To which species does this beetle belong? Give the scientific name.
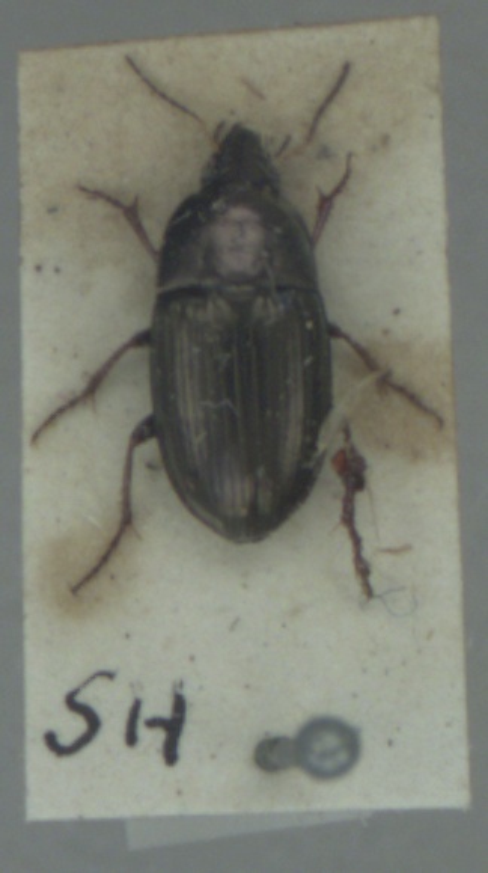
Amara aenea
